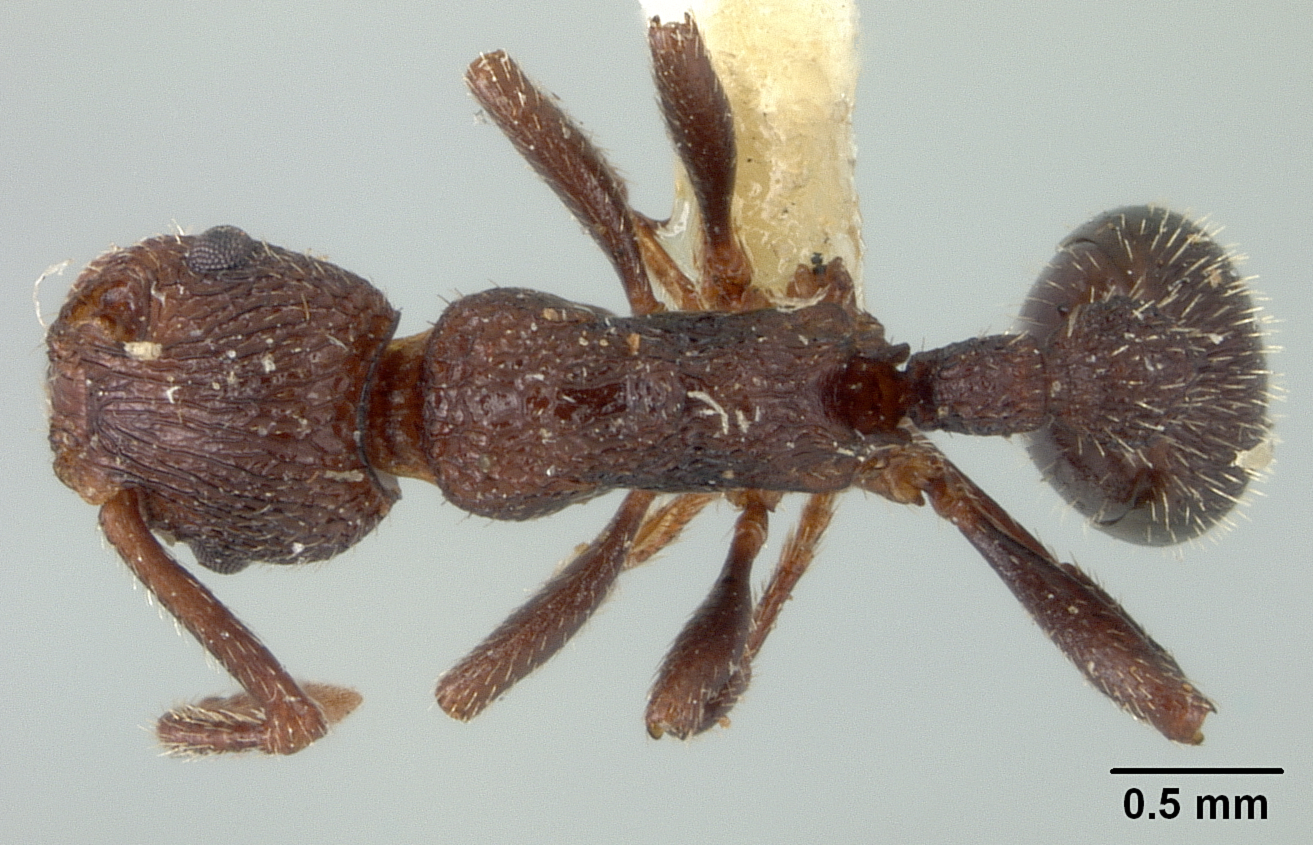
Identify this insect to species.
Tetramorium rugiventris
